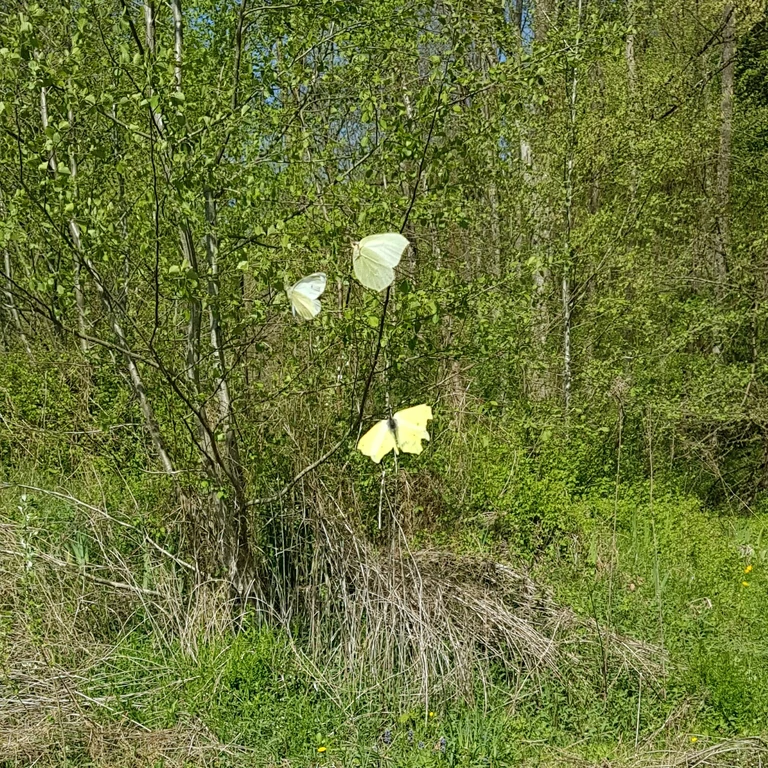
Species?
Gonepteryx rhamni
